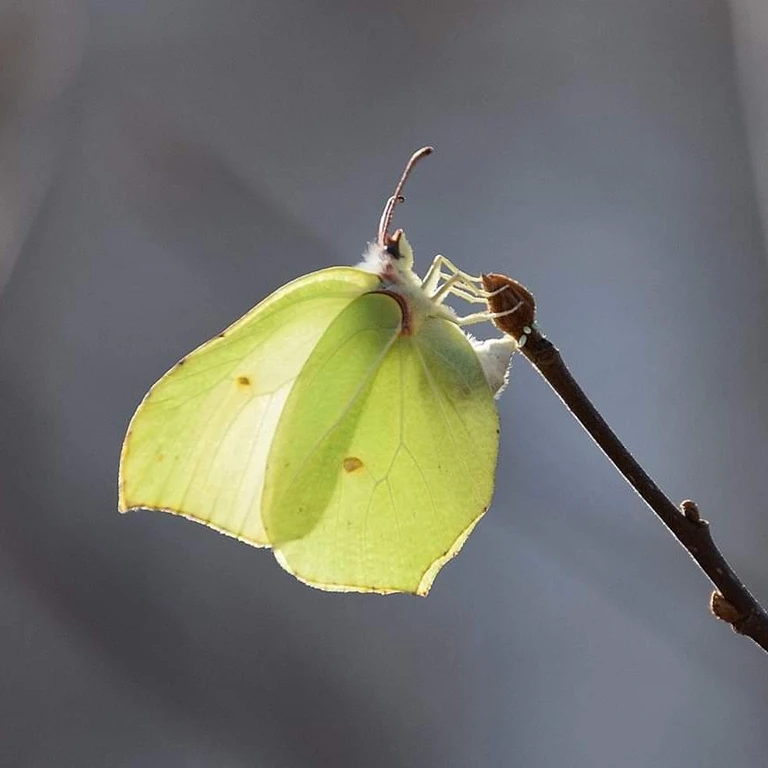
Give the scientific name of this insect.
Gonepteryx rhamni
